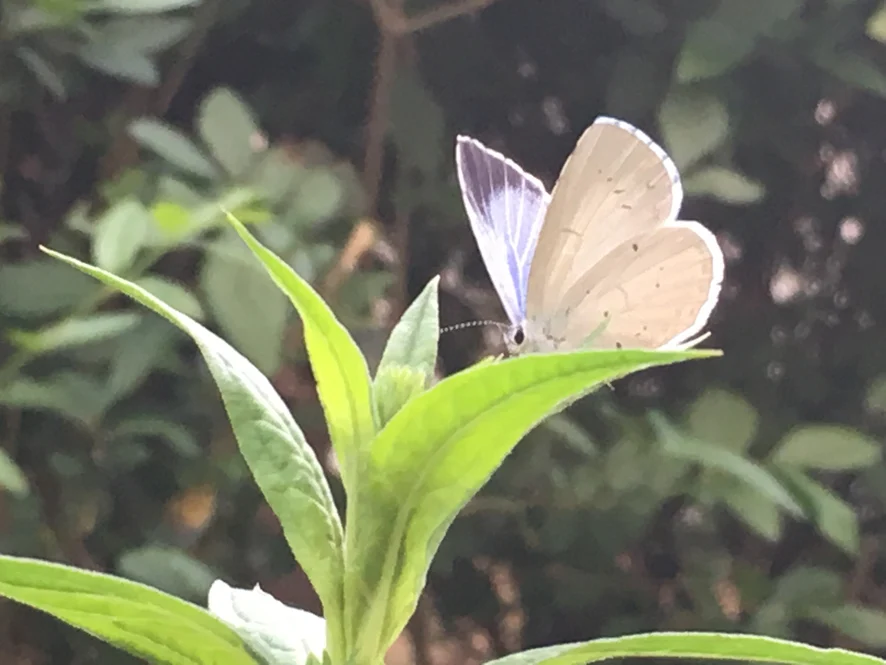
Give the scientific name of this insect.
Celastrina argiolus
